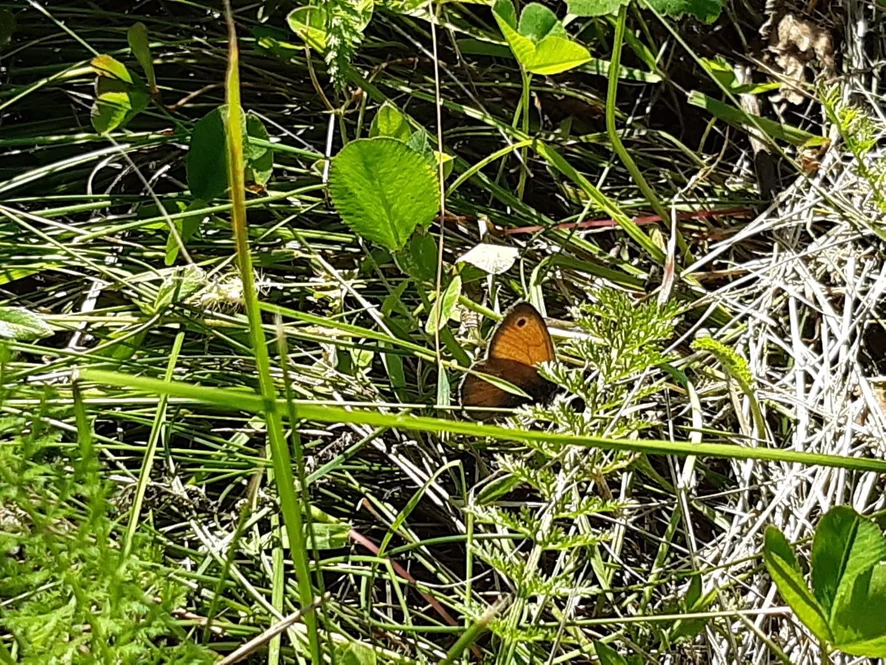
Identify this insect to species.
Coenonympha pamphilus
